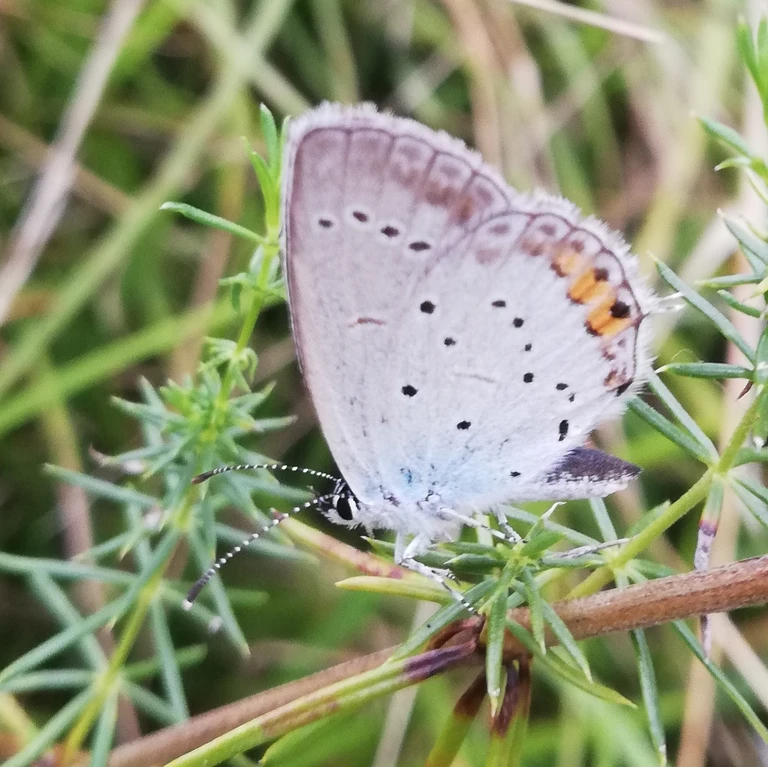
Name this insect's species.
Cupido argiades (also Elkalyce argiades)
